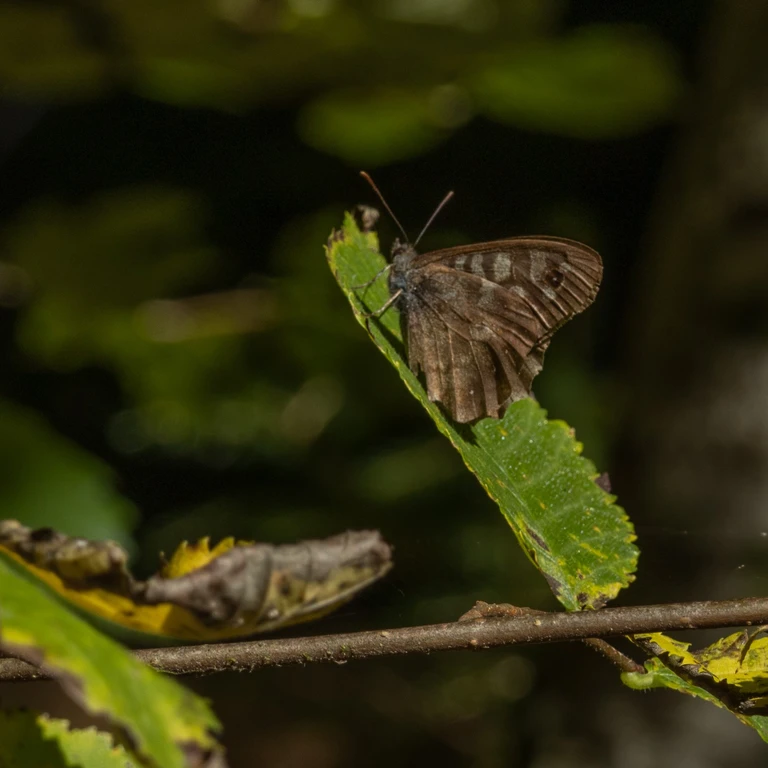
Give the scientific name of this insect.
Pararge aegeria
